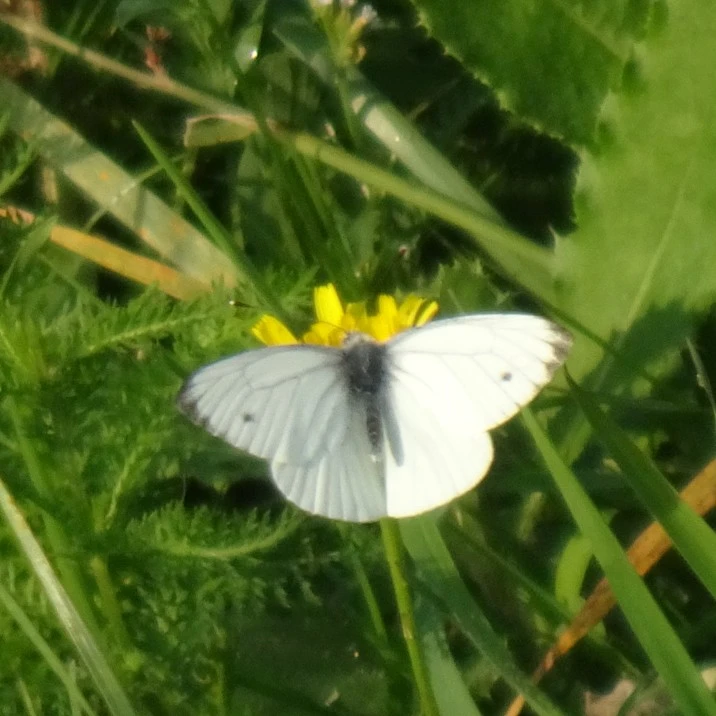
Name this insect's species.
Pieris napi
